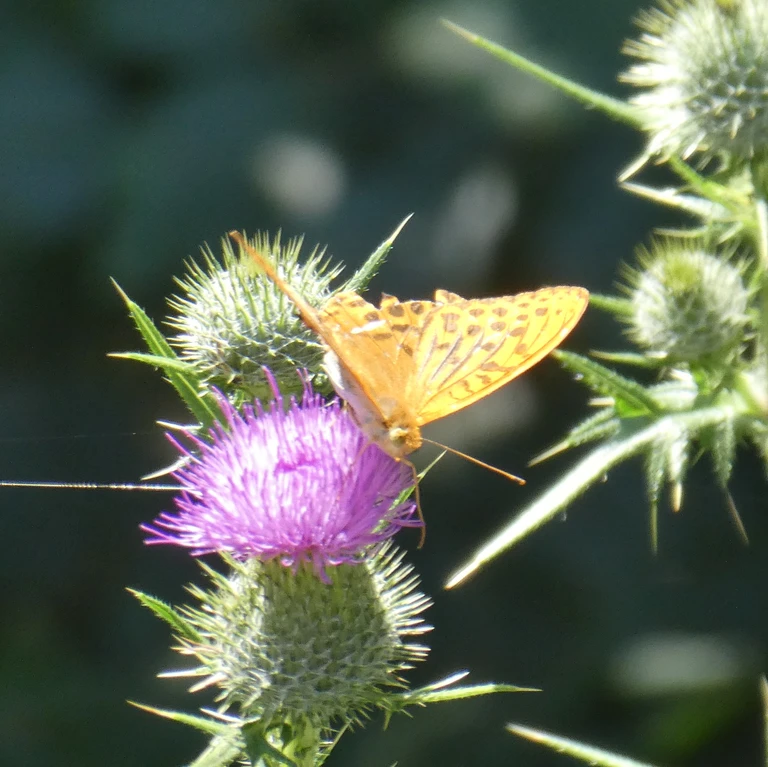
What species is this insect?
Argynnis paphia
